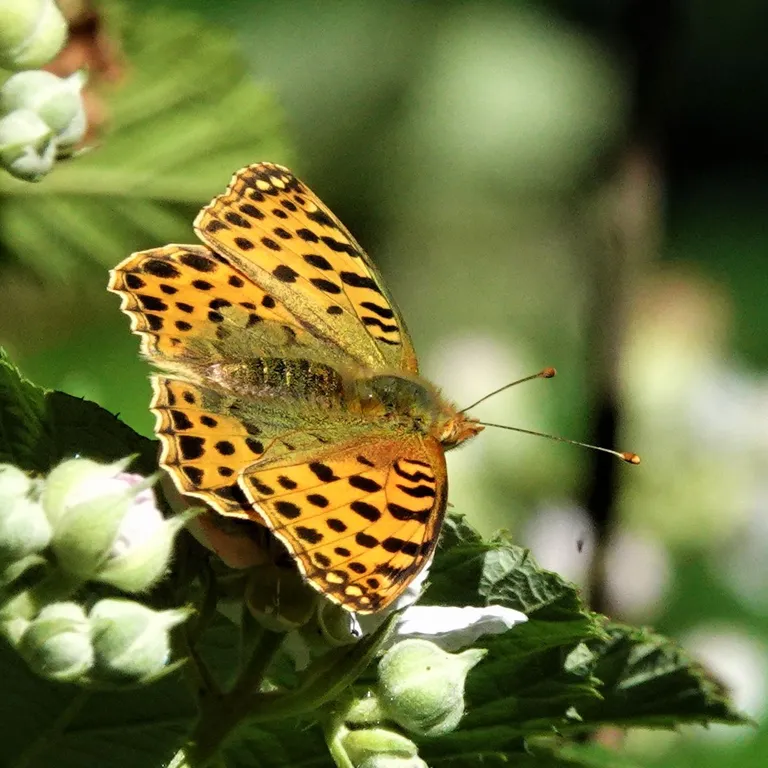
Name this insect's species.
Issoria lathonia
